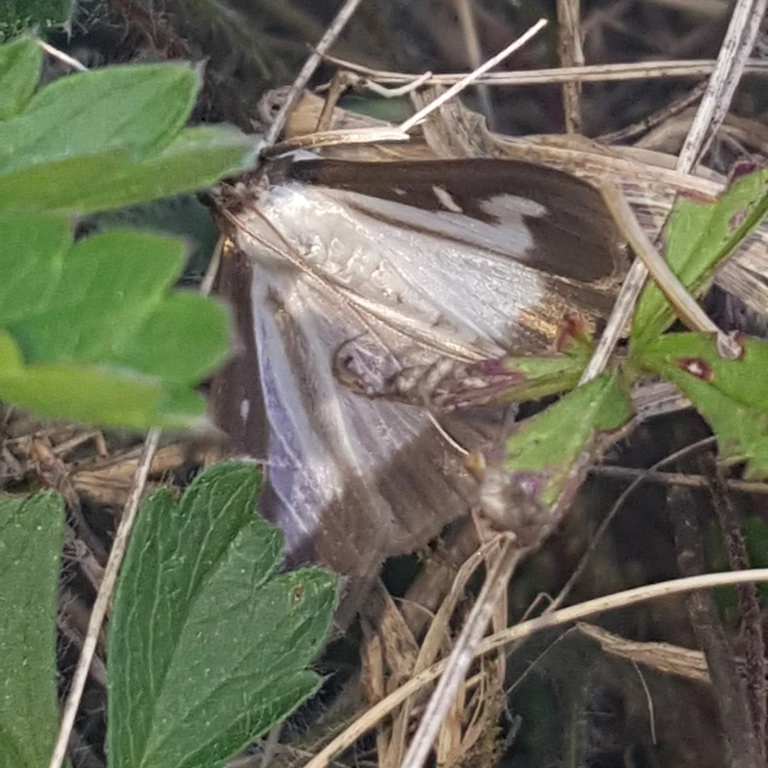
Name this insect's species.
Cydalima perspectalis
